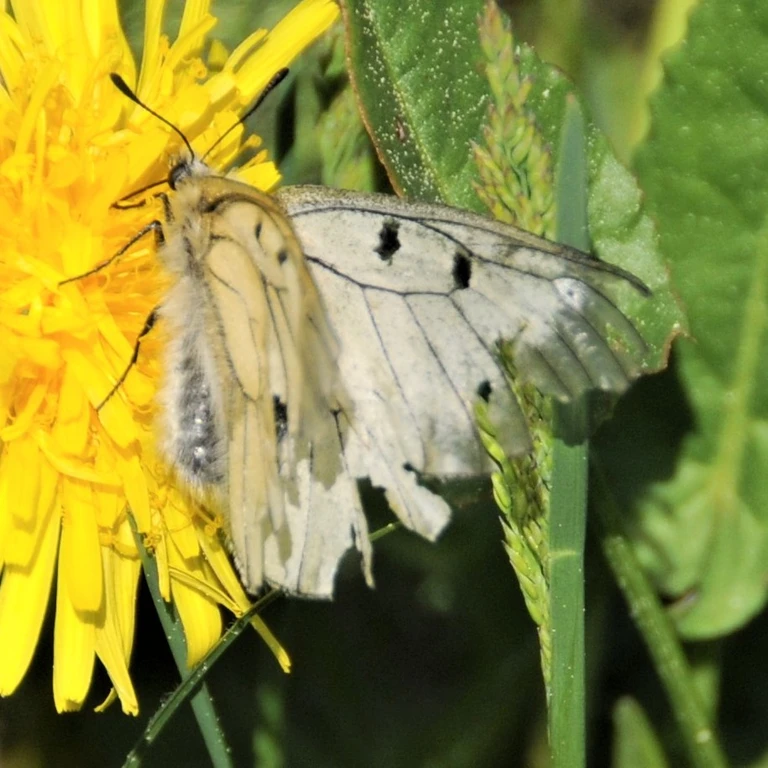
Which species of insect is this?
Parnassius mnemosyne
